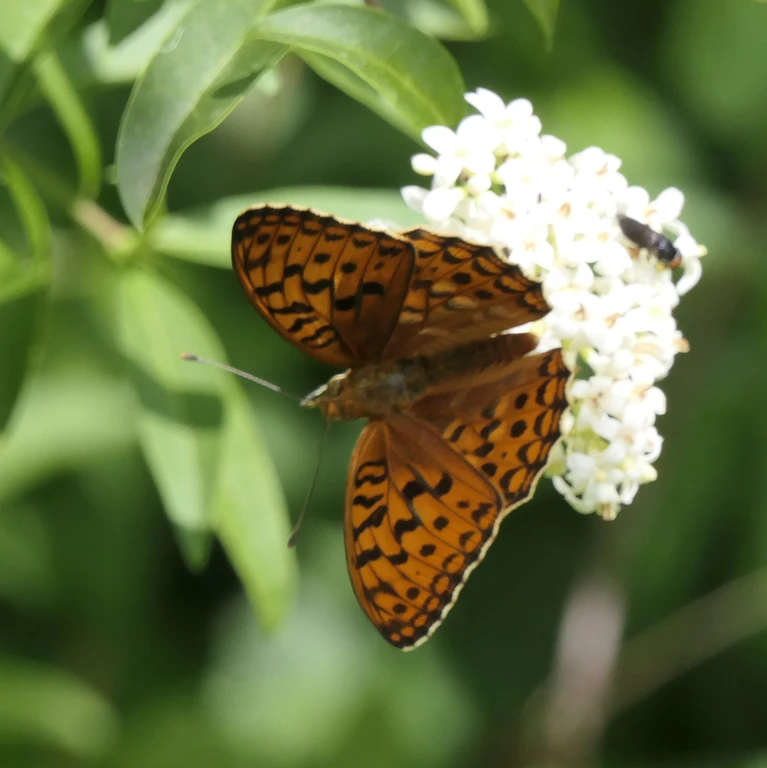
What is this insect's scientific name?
Fabriciana adippe
